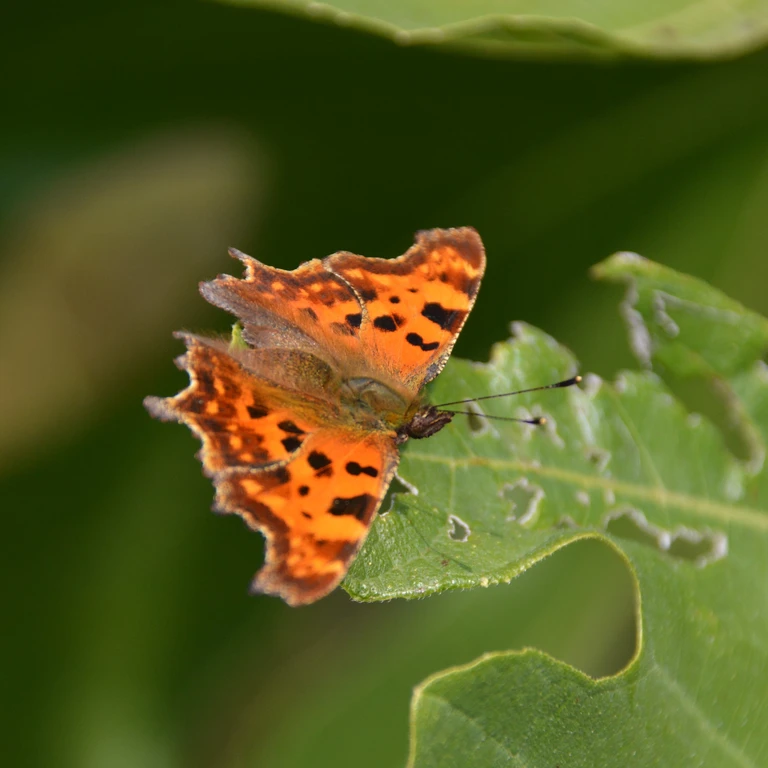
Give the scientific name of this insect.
Polygonia c-album
